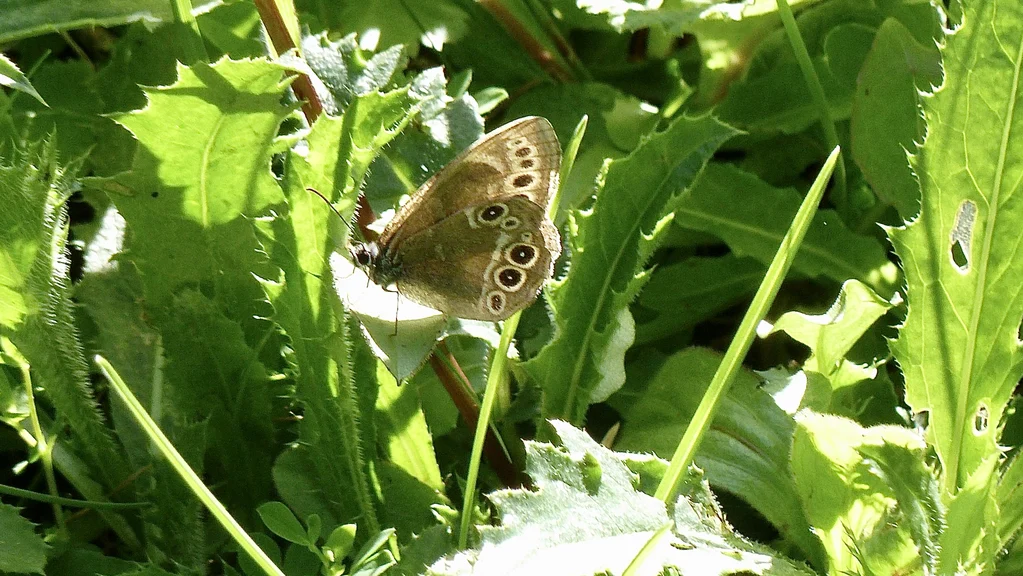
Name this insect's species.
Lopinga achine (also Pararge achine)
